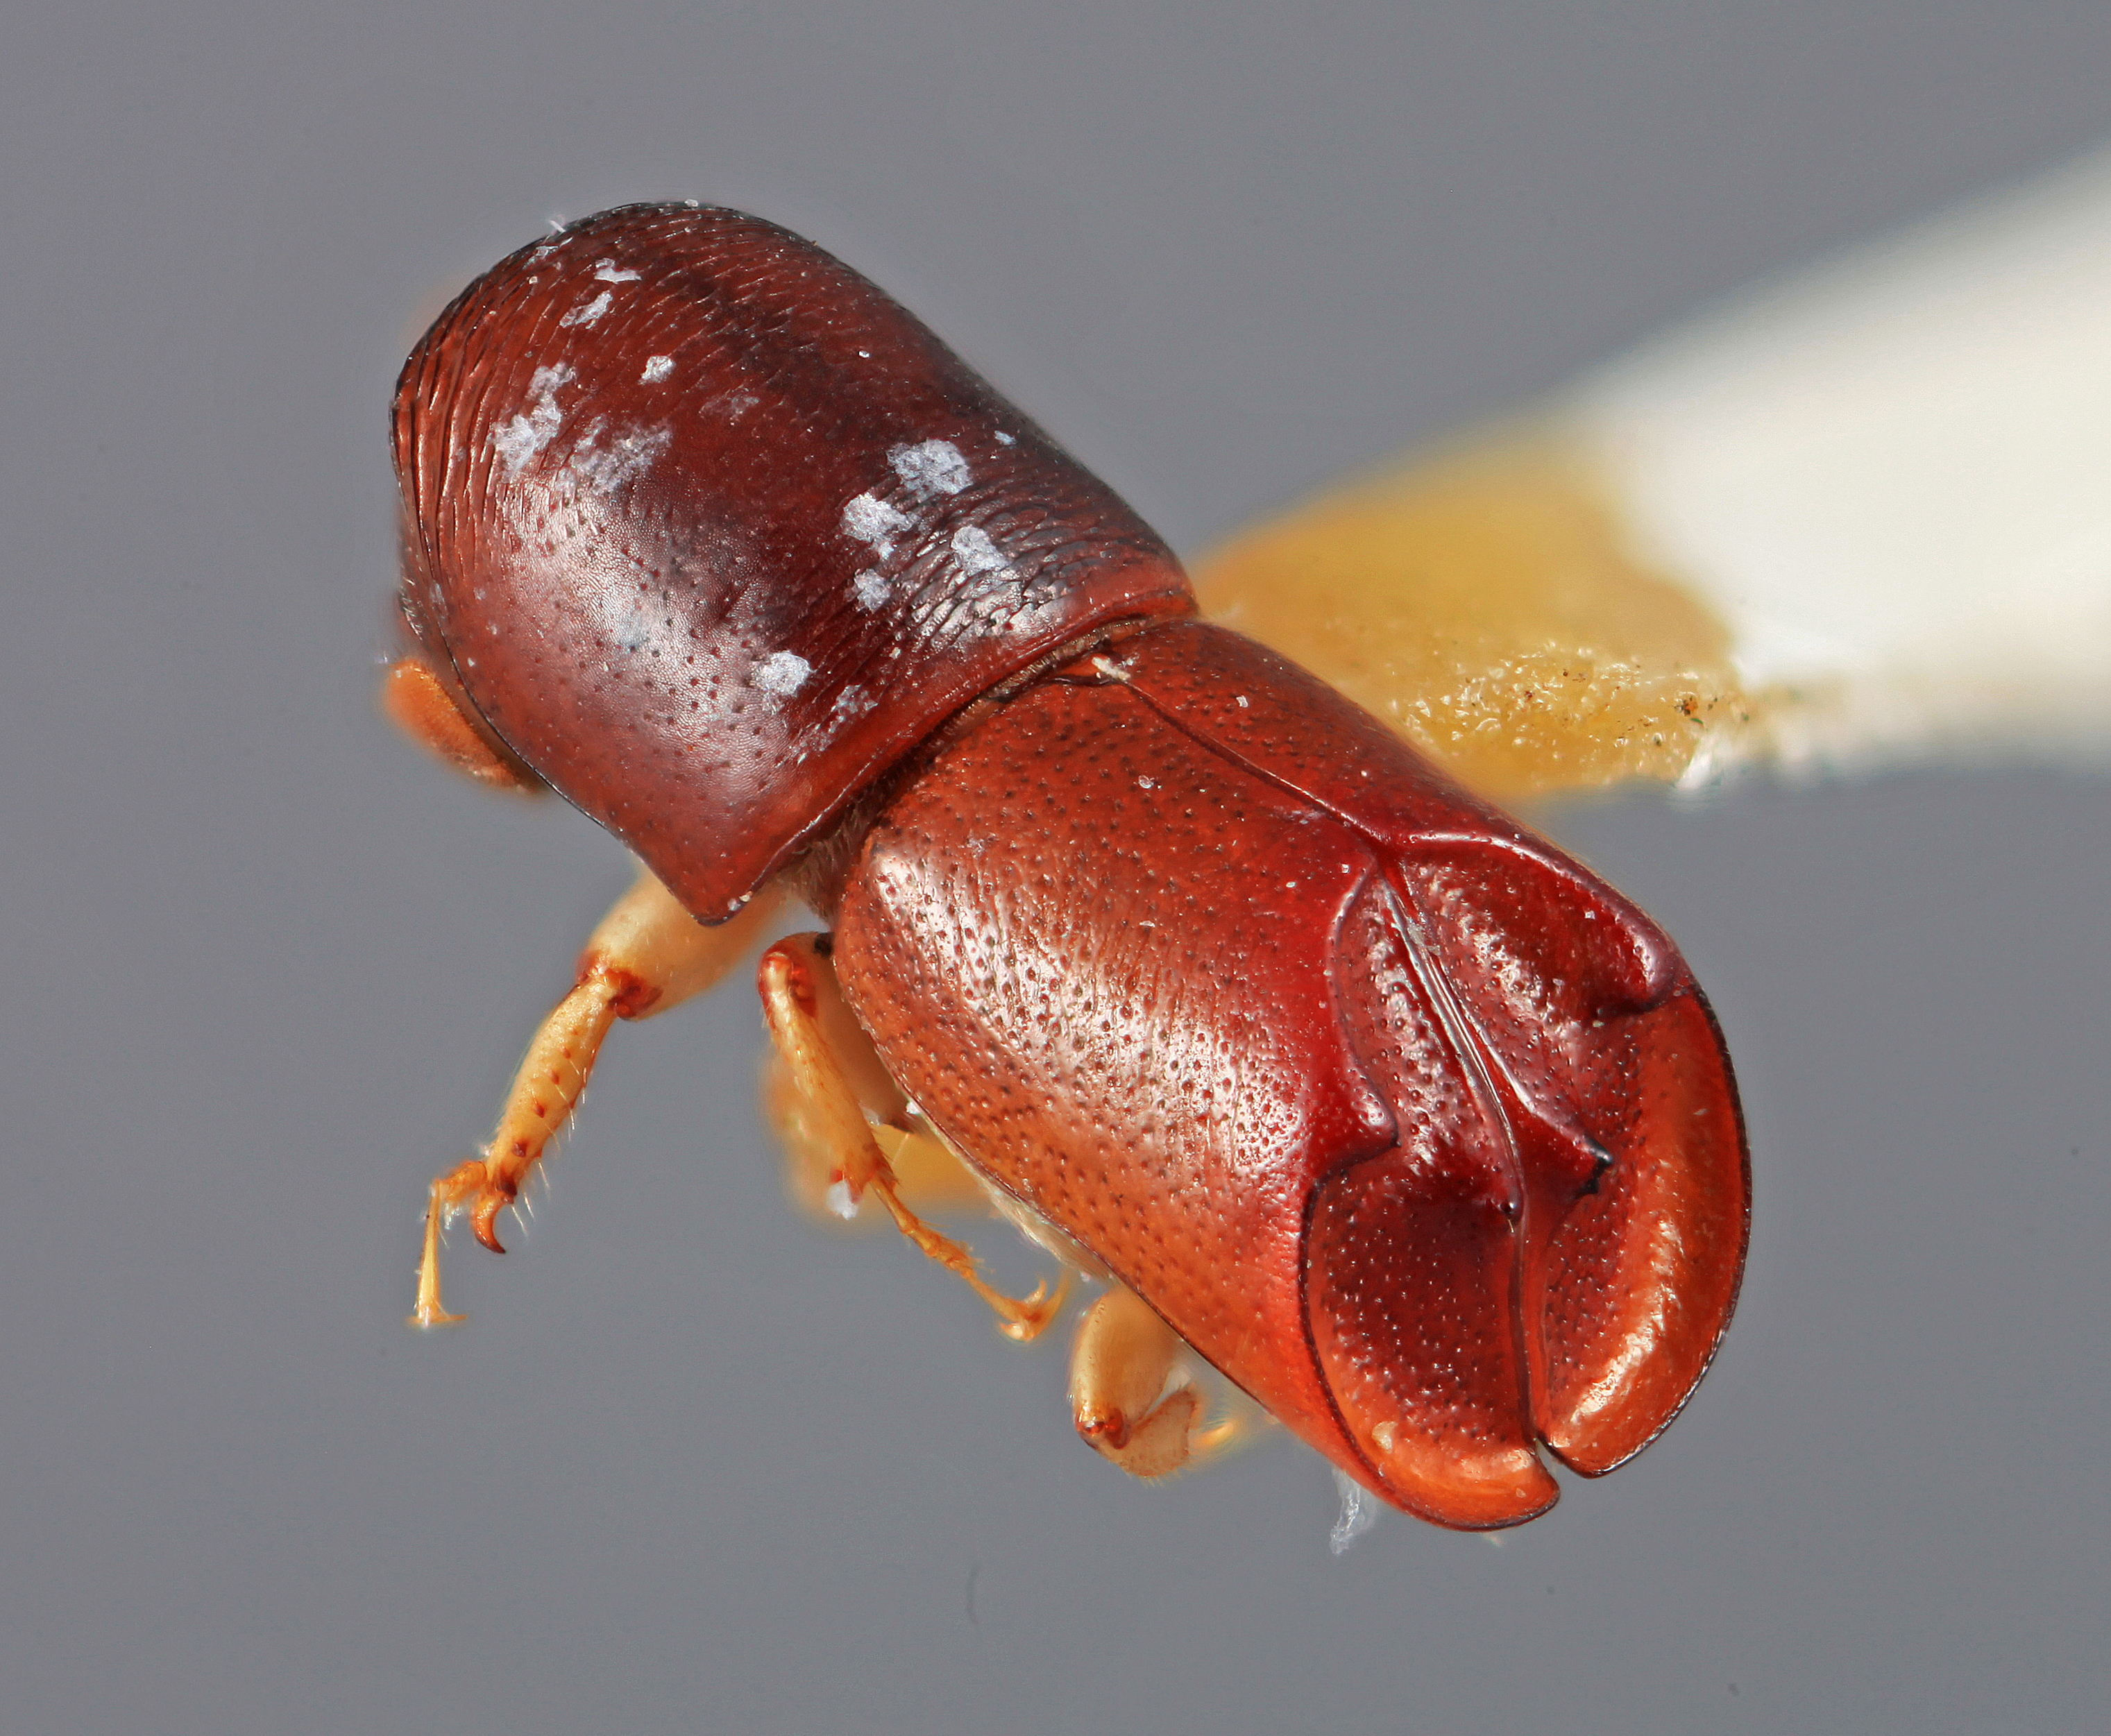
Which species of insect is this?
Amphicranus brevior
